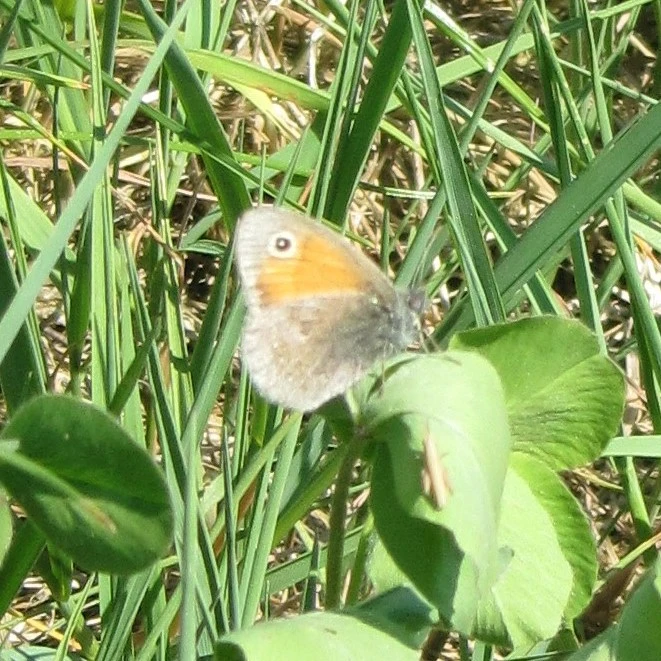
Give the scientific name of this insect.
Coenonympha pamphilus
